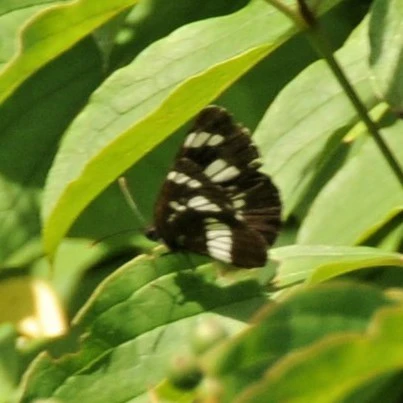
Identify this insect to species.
Neptis rivularis
